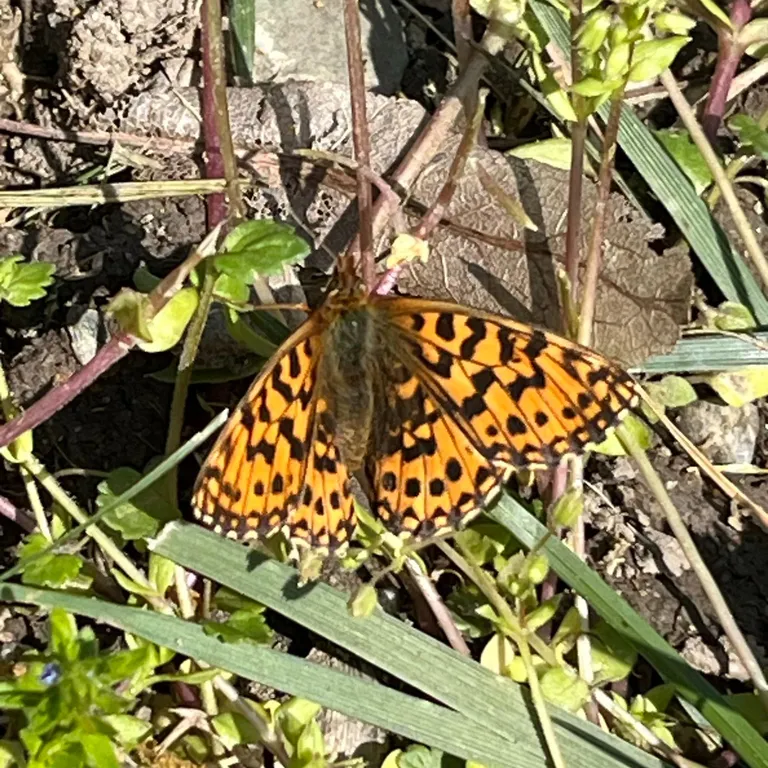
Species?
Boloria dia
